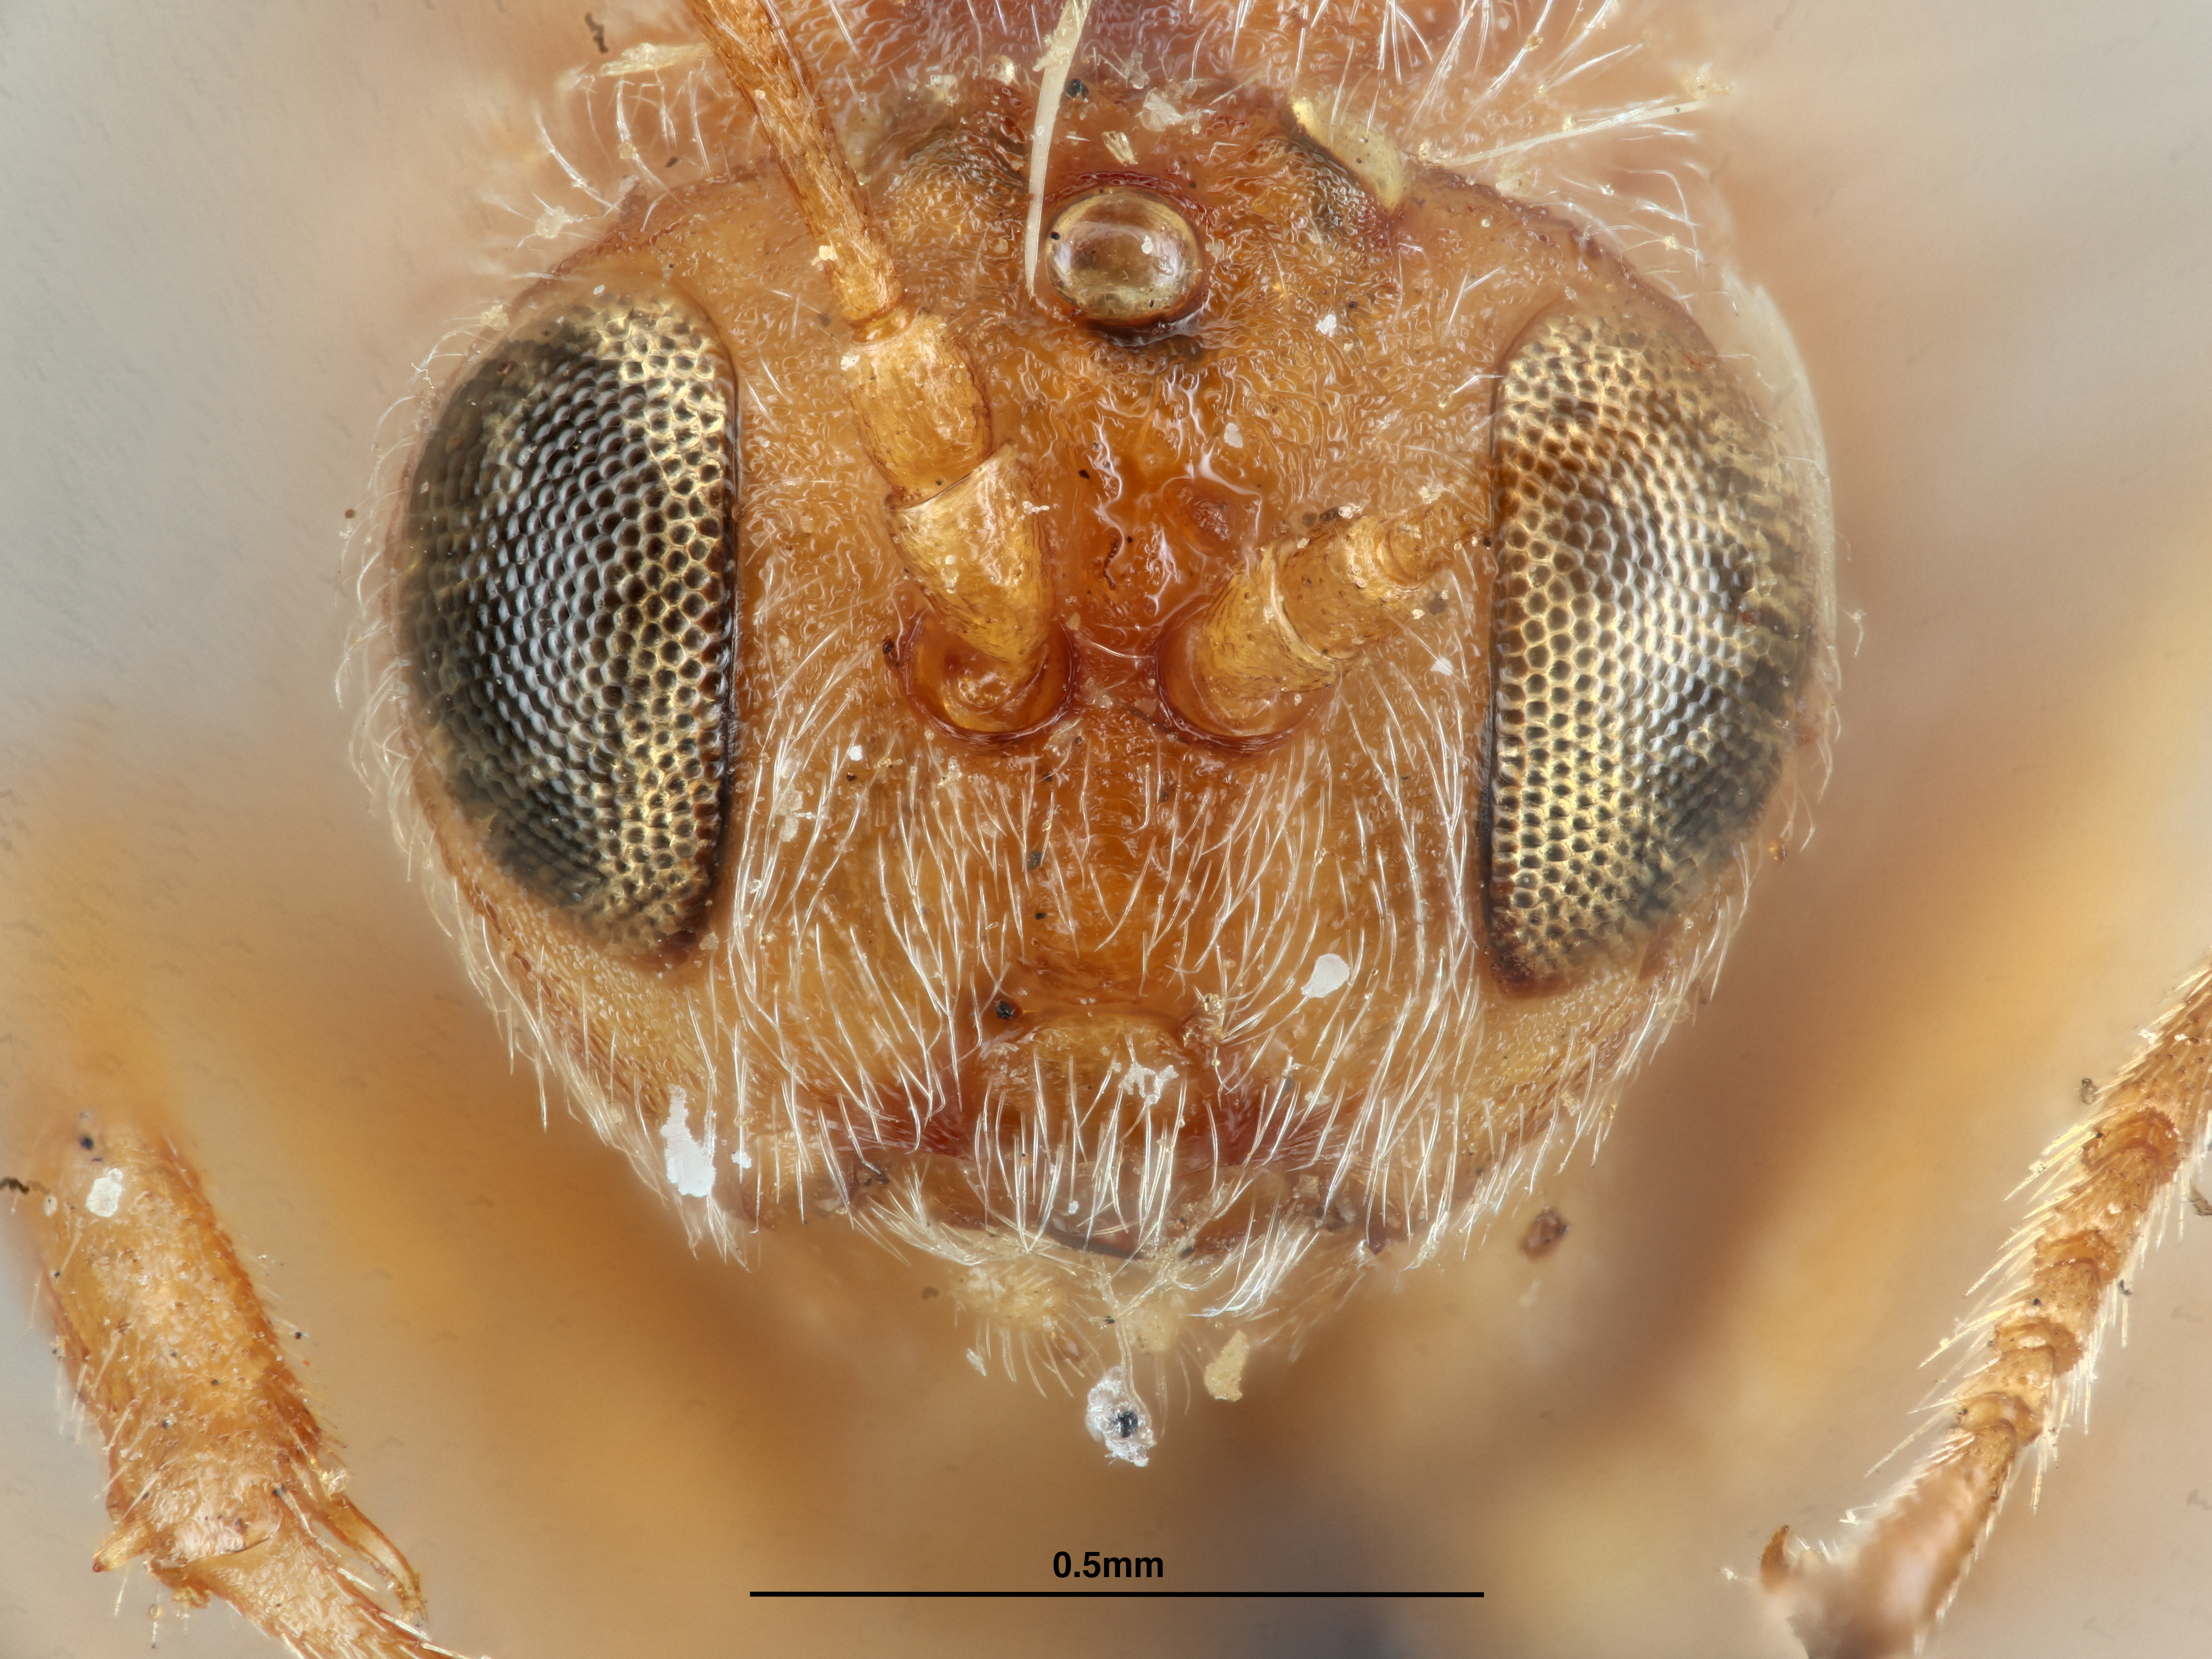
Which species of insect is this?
Cynips sulcatus
